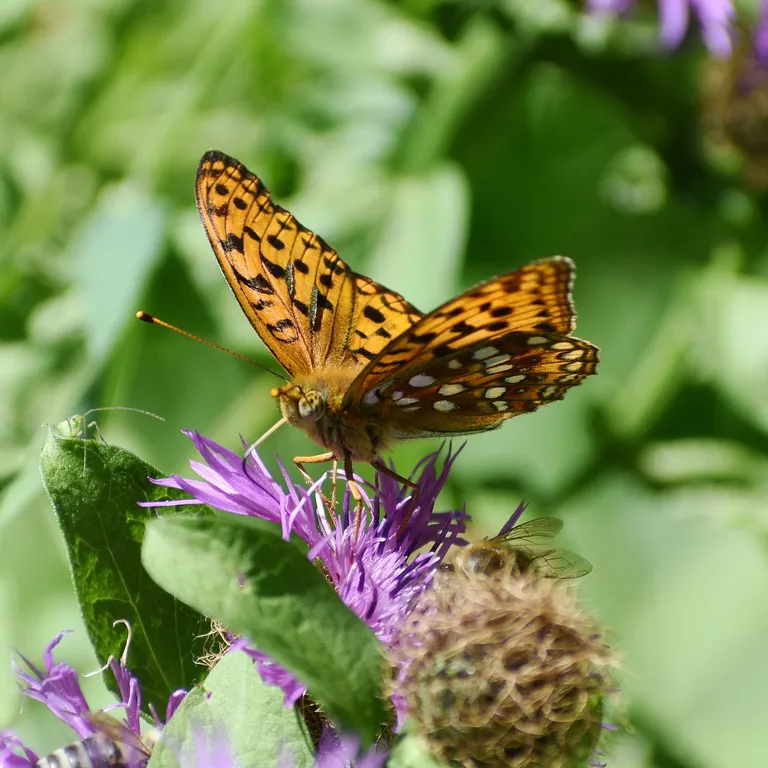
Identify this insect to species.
Fabriciana adippe
